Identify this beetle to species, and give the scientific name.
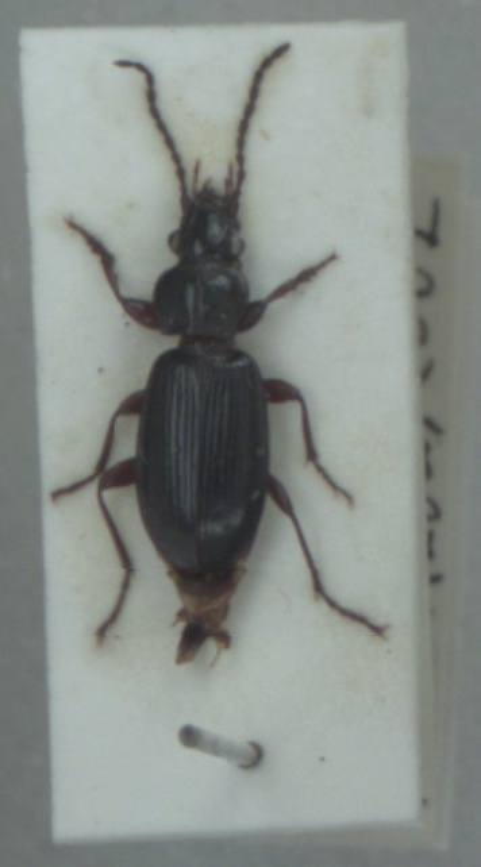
Patrobus assimilis
